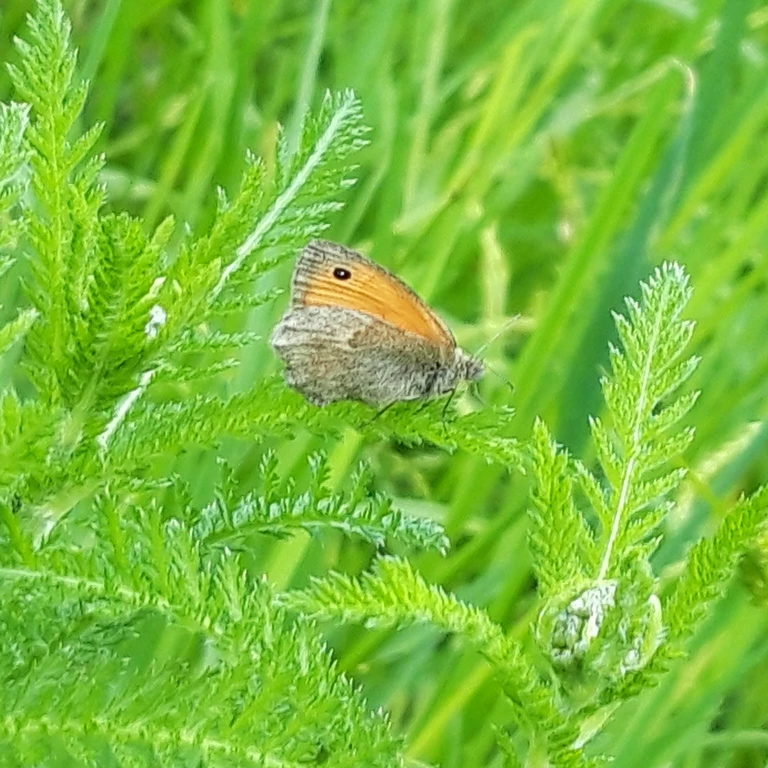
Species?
Coenonympha pamphilus
